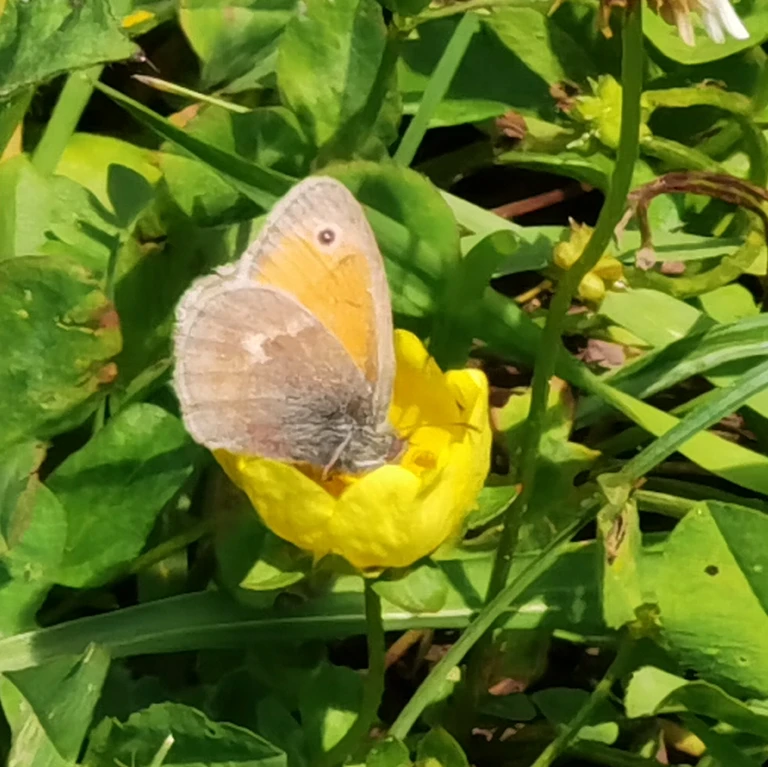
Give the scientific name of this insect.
Coenonympha pamphilus
